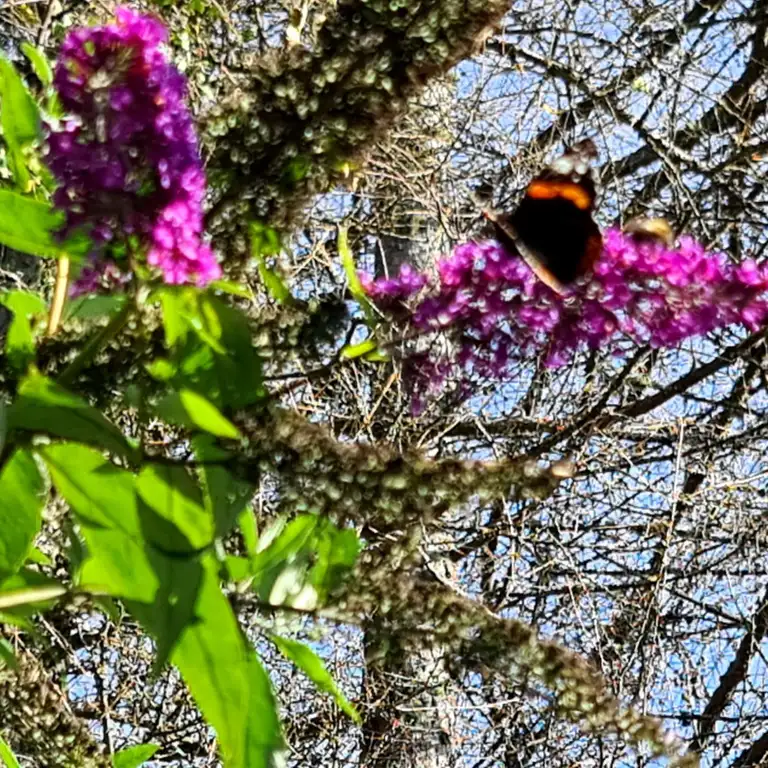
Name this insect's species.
Vanessa atalanta
